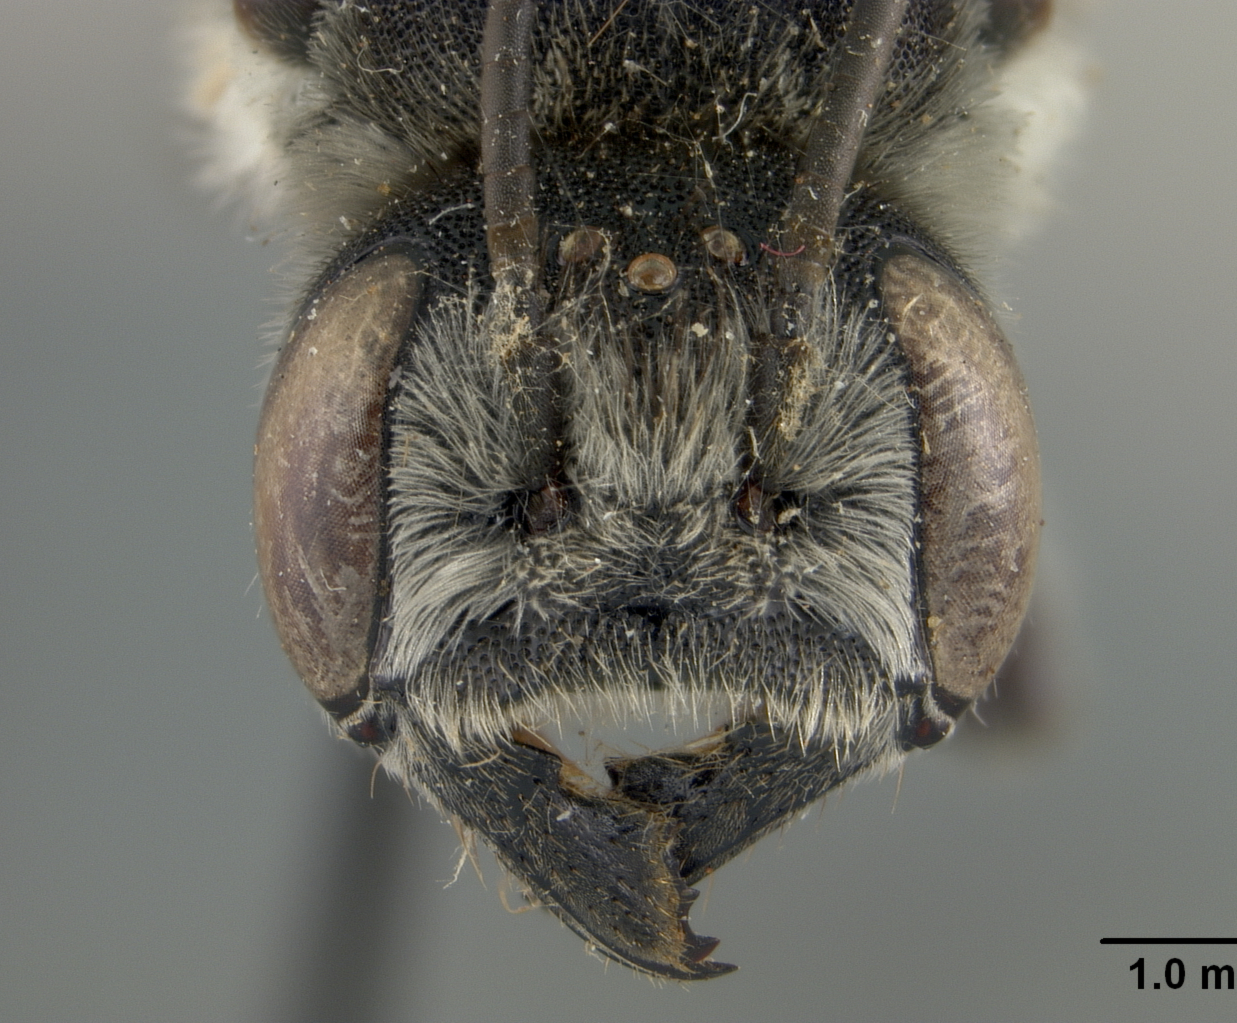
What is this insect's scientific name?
Megachile manni
